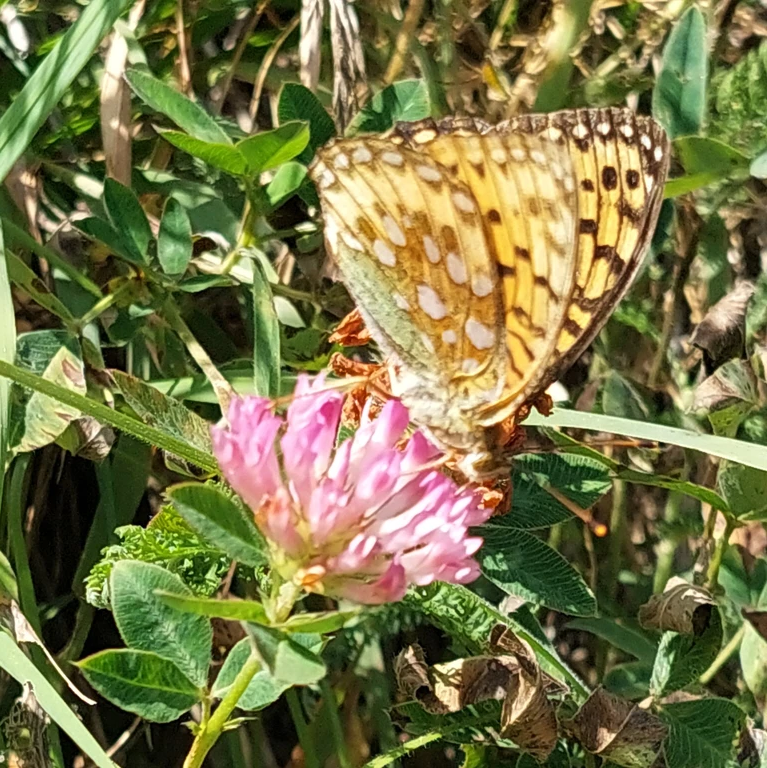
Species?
Speyeria aglaja
